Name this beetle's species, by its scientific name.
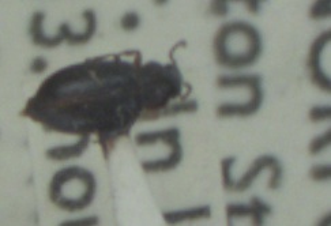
Bradycellus ruficollis
